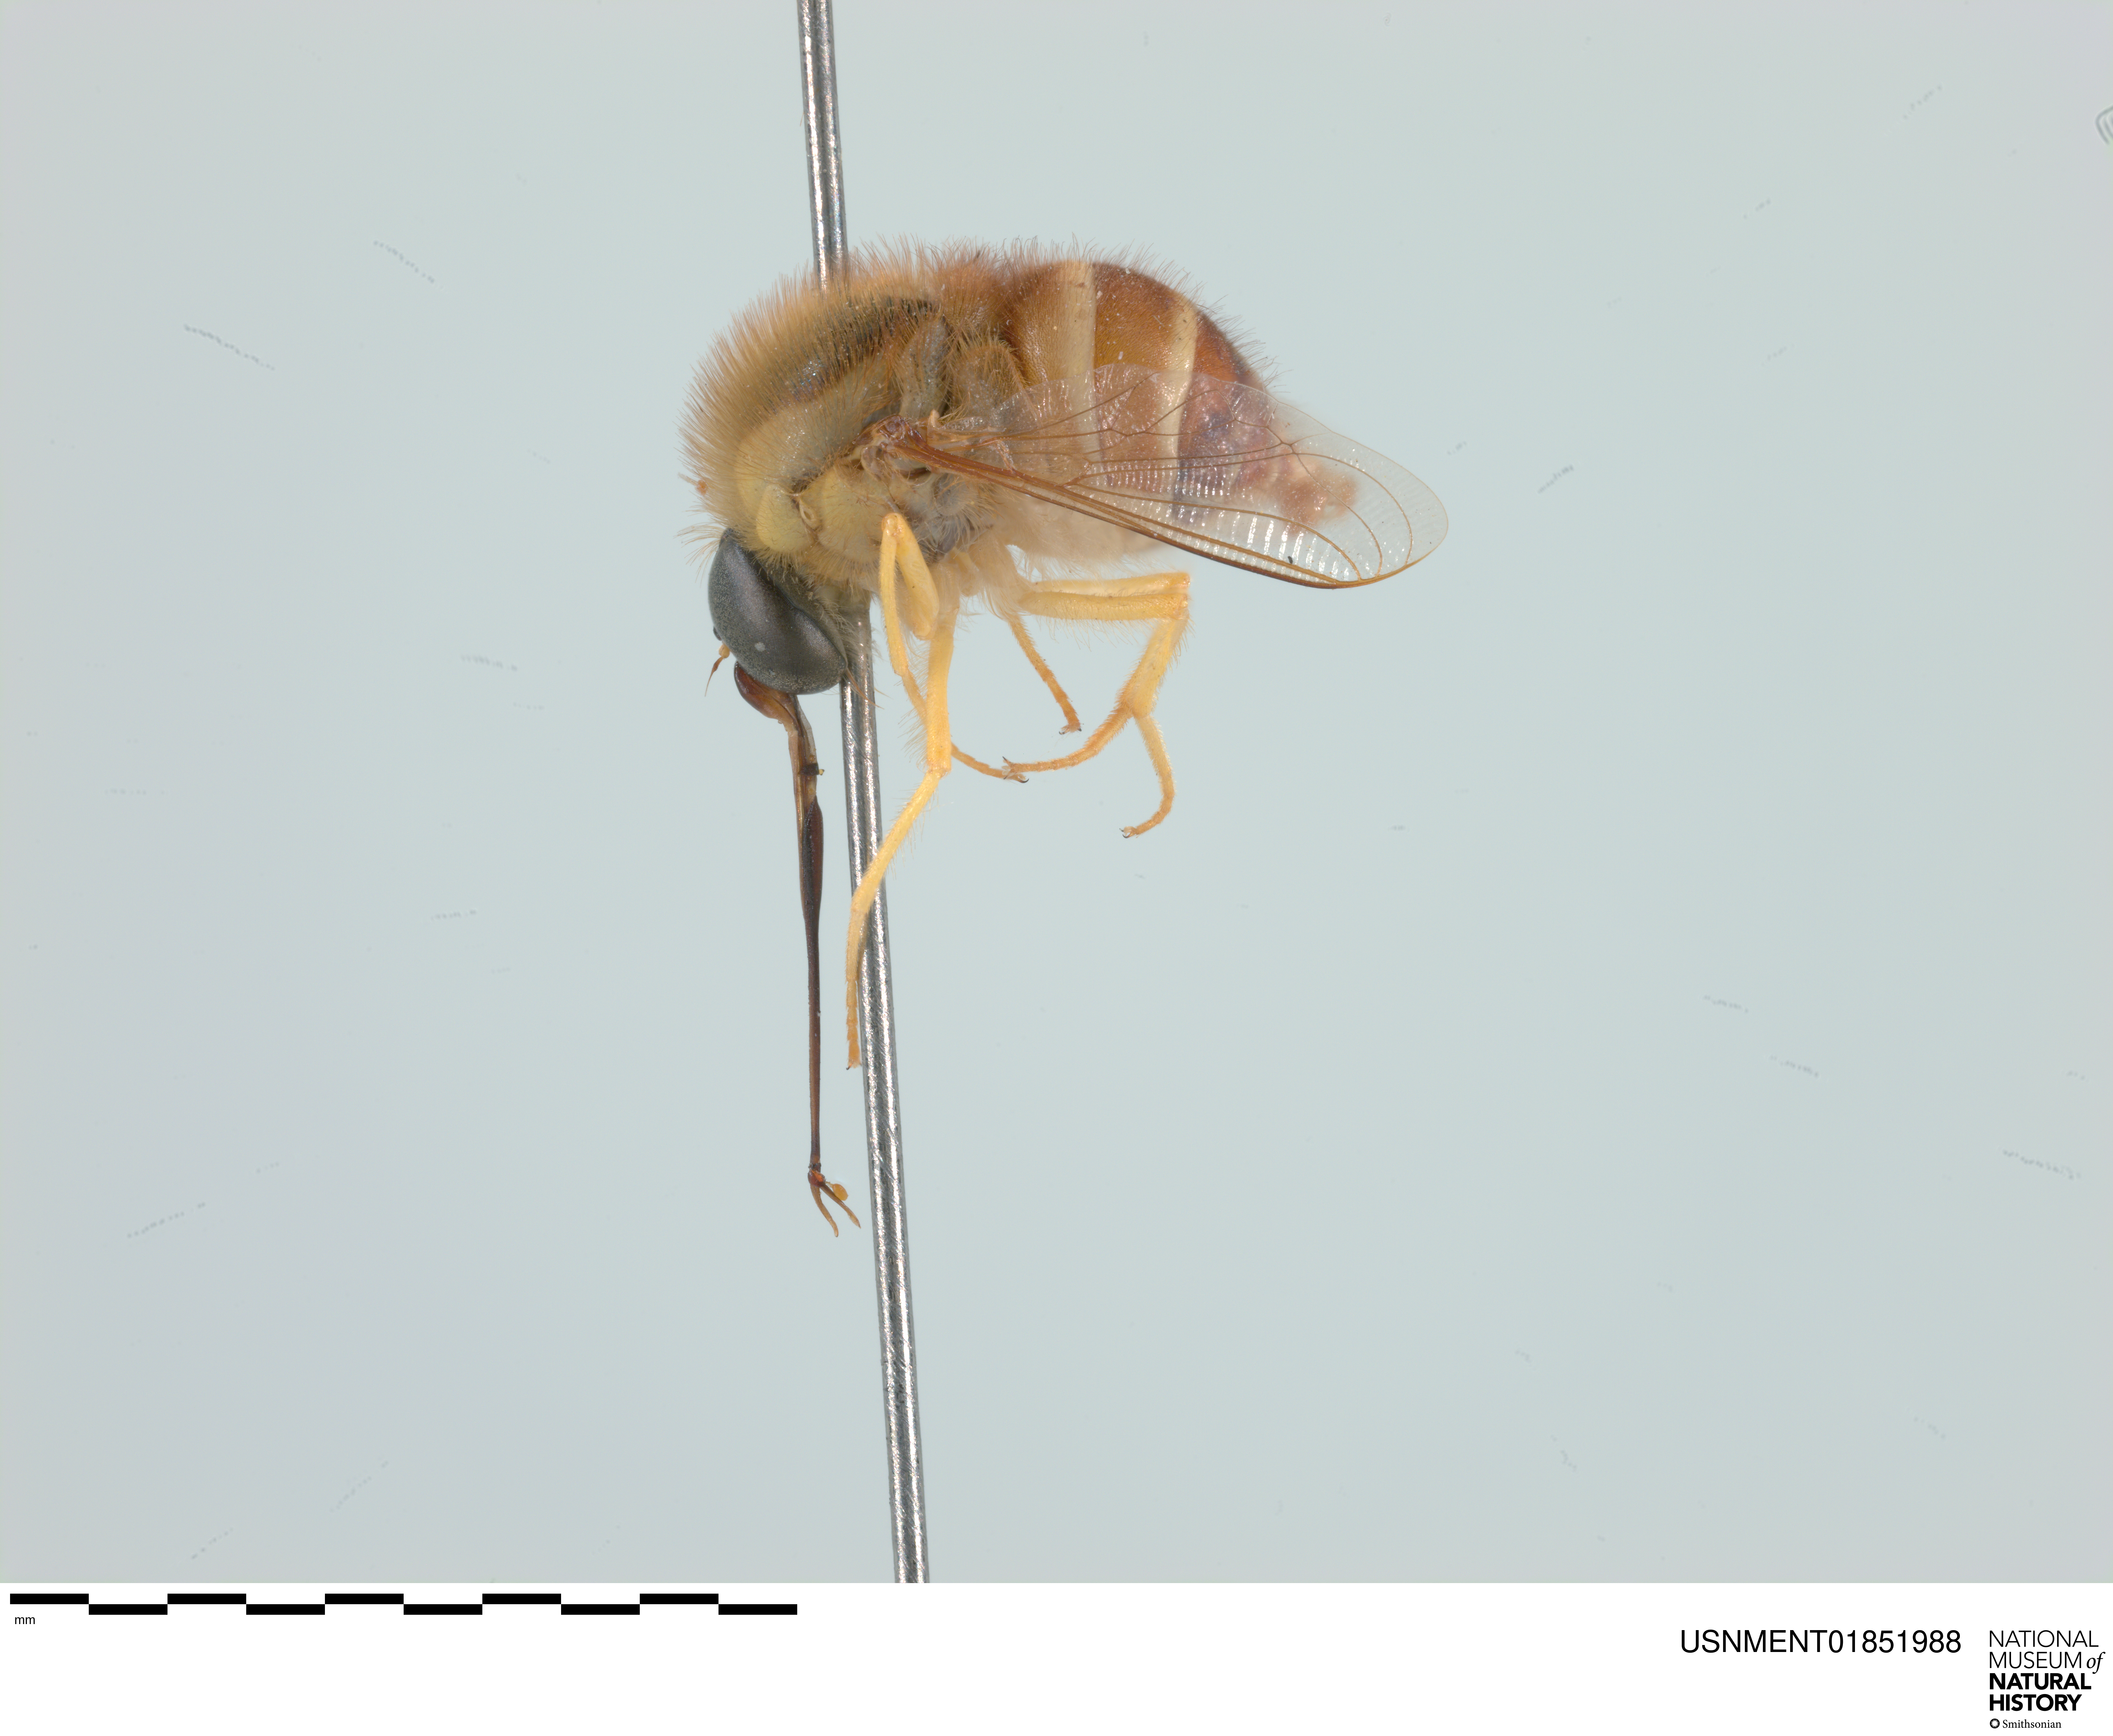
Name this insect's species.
Psilodera bipunctata
